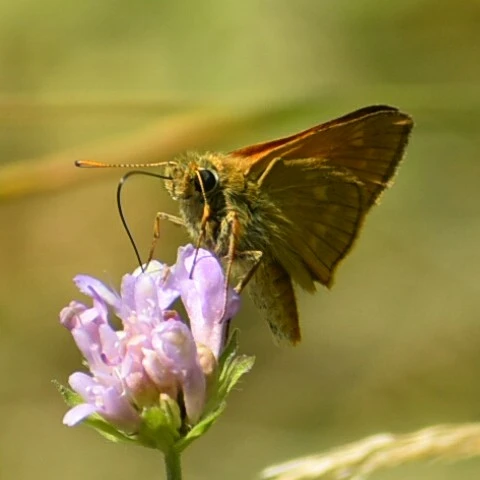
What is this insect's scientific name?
Ochlodes sylvanus (also Ochlodes venata)
